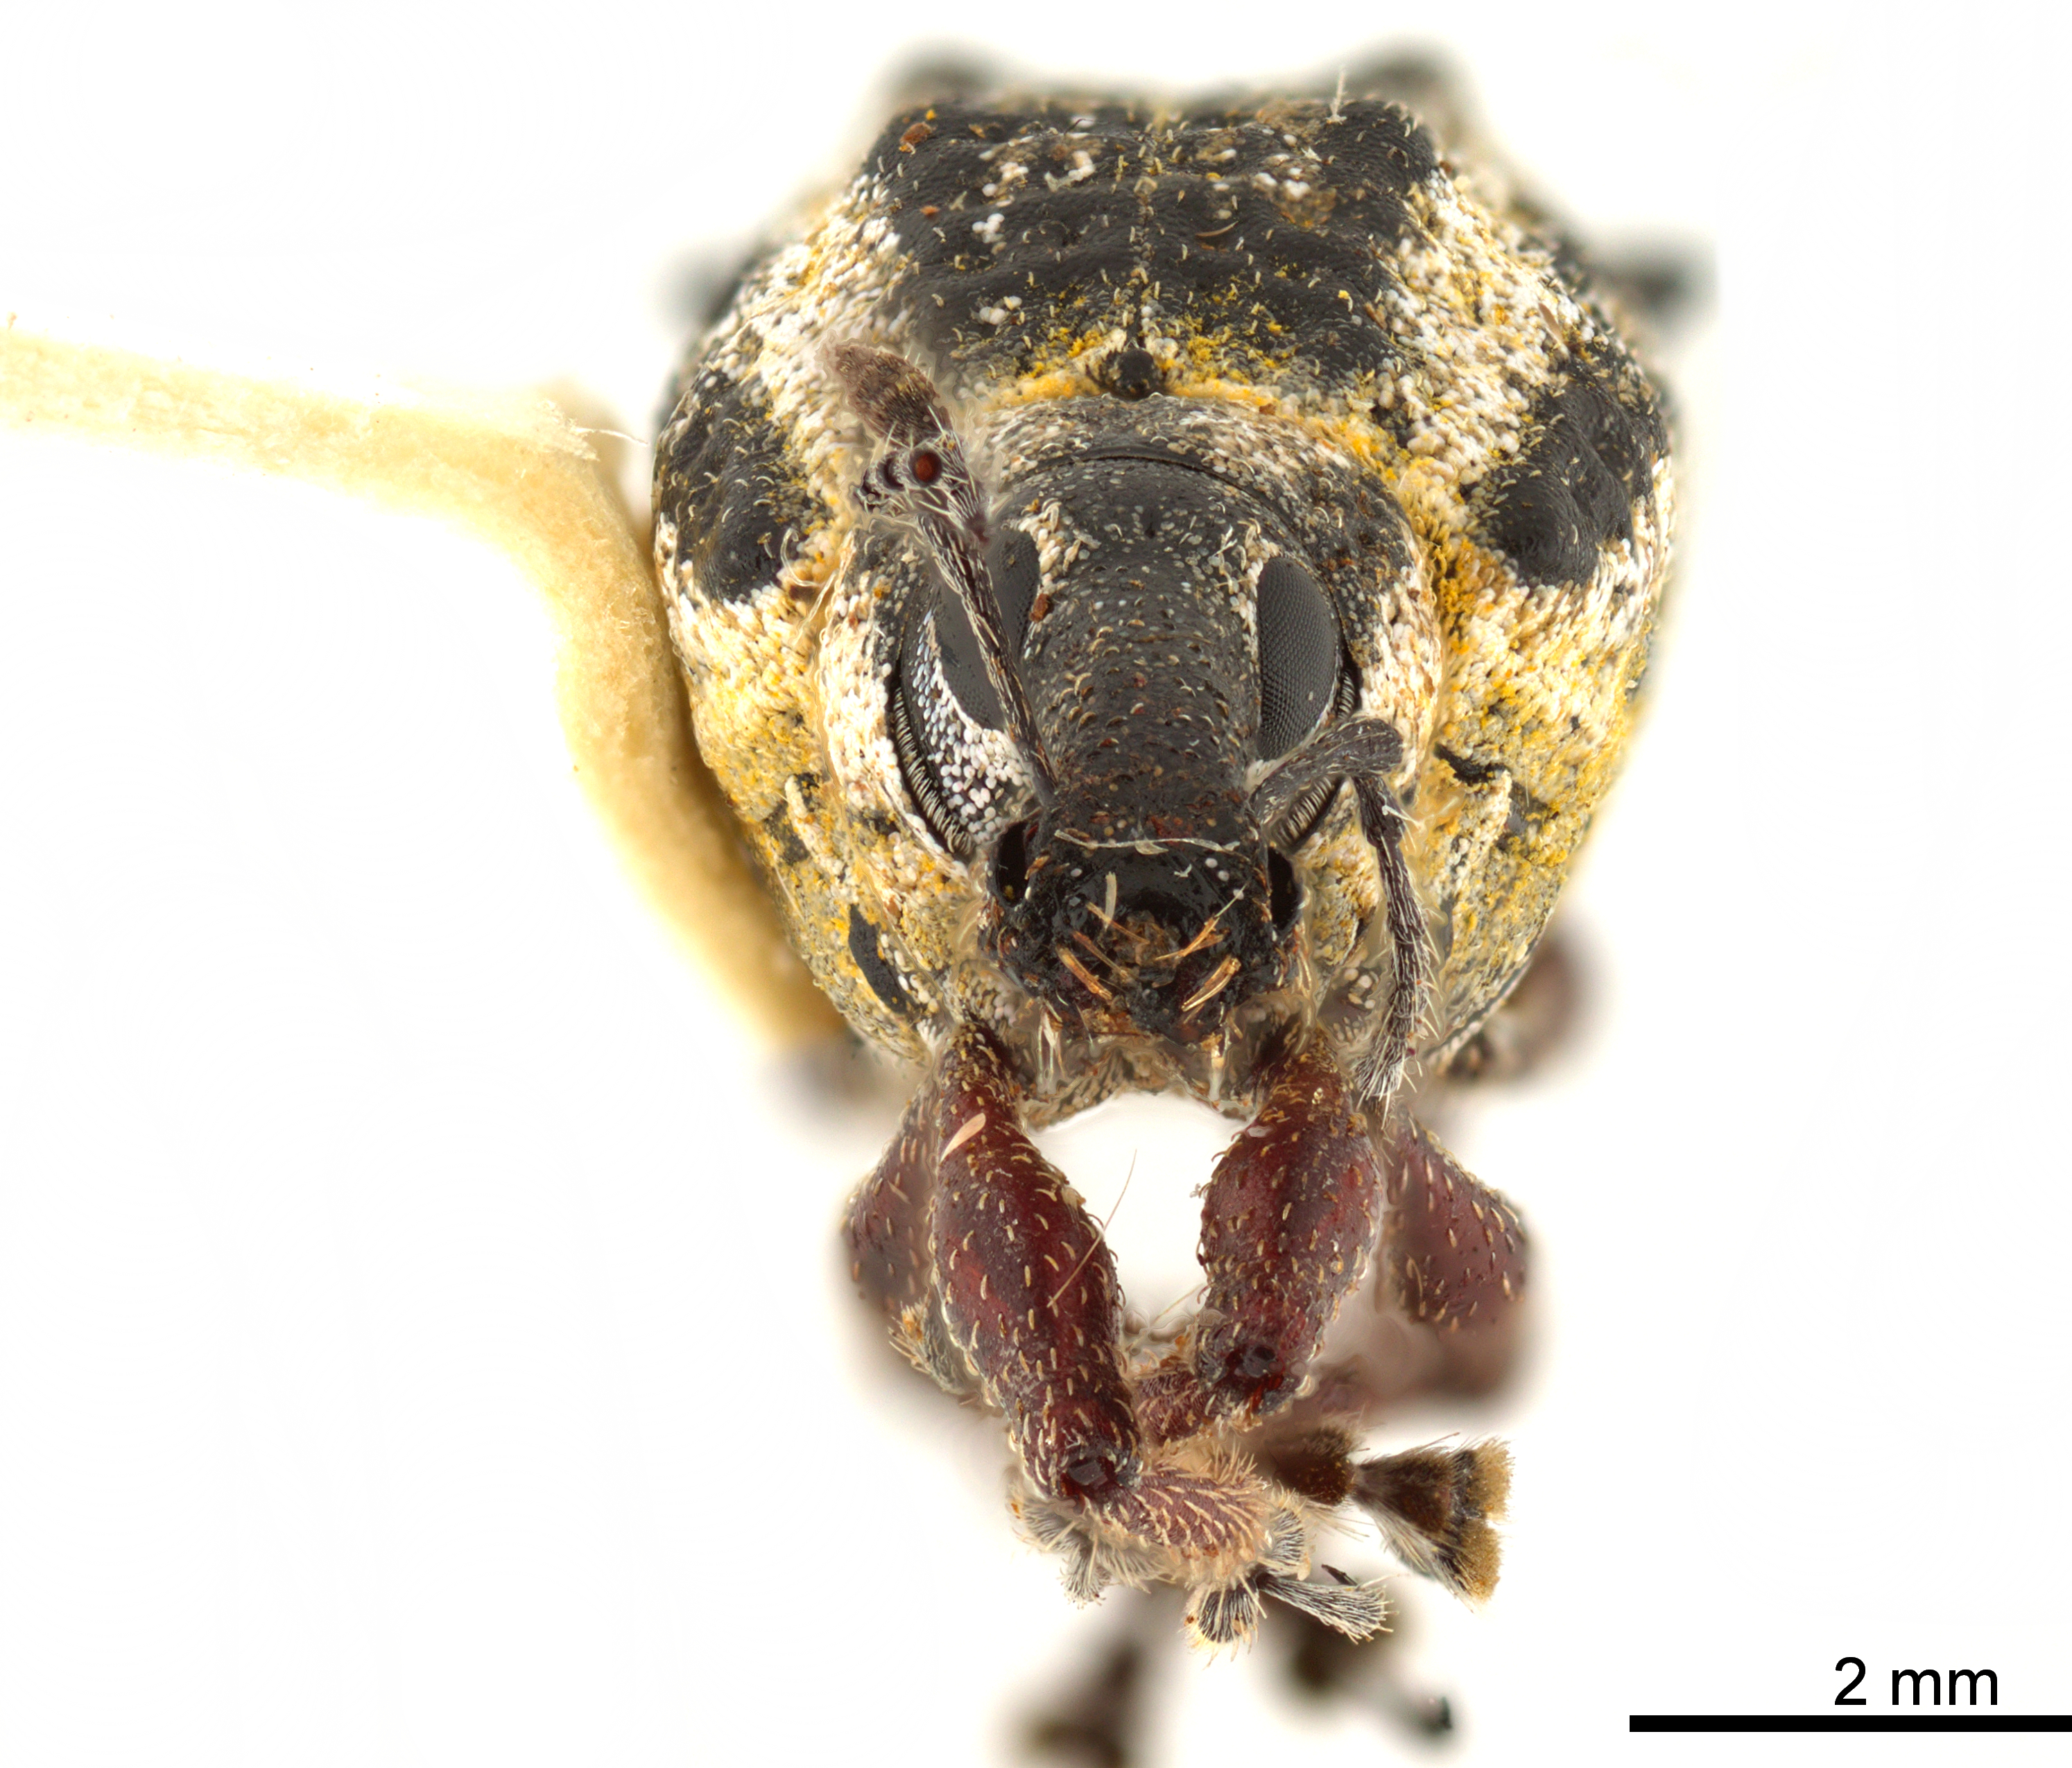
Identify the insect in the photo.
Hybreoleptops tuberculifera
